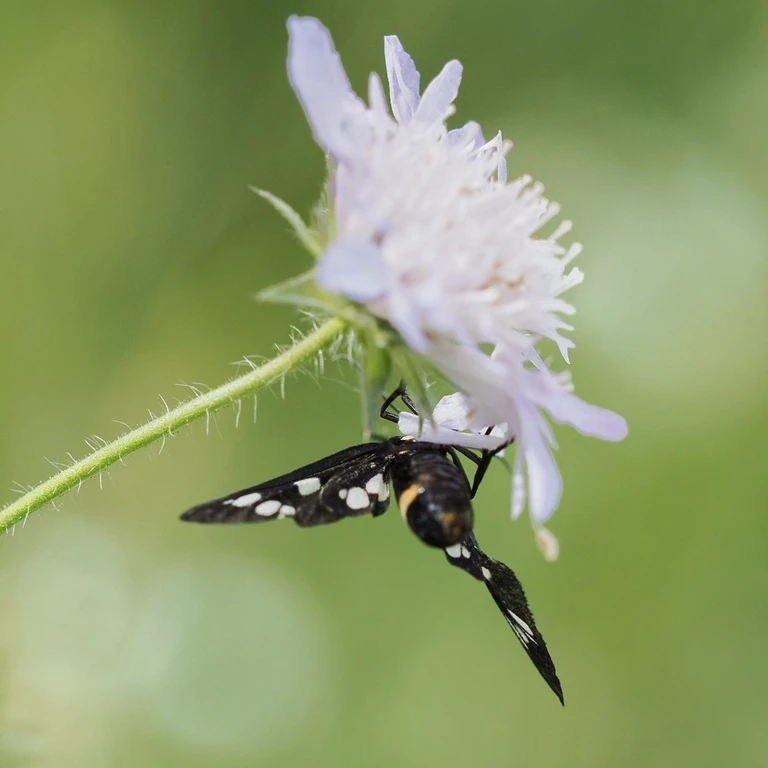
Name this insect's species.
Amata phegea
